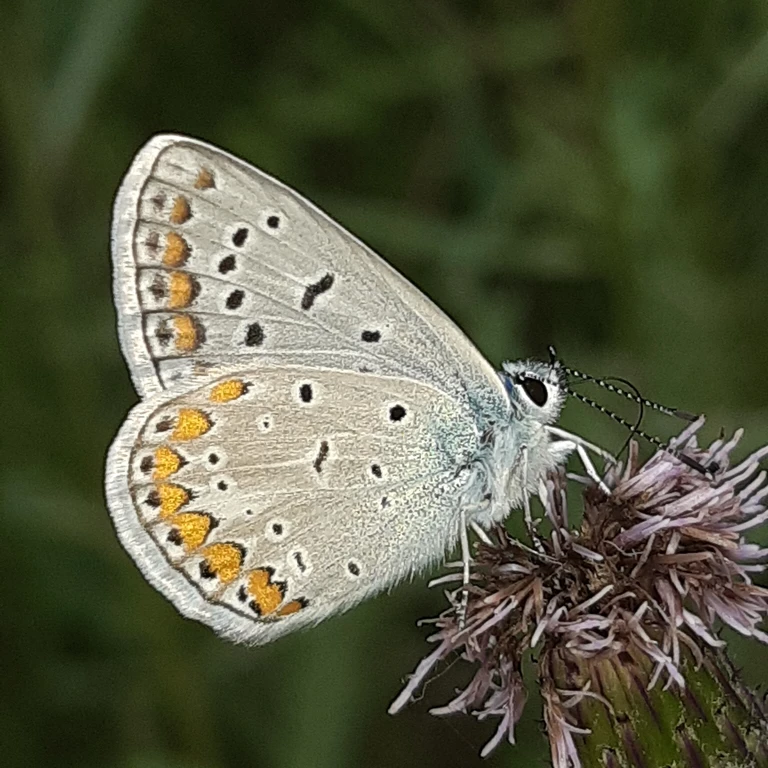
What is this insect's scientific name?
Polyommatus icarus
